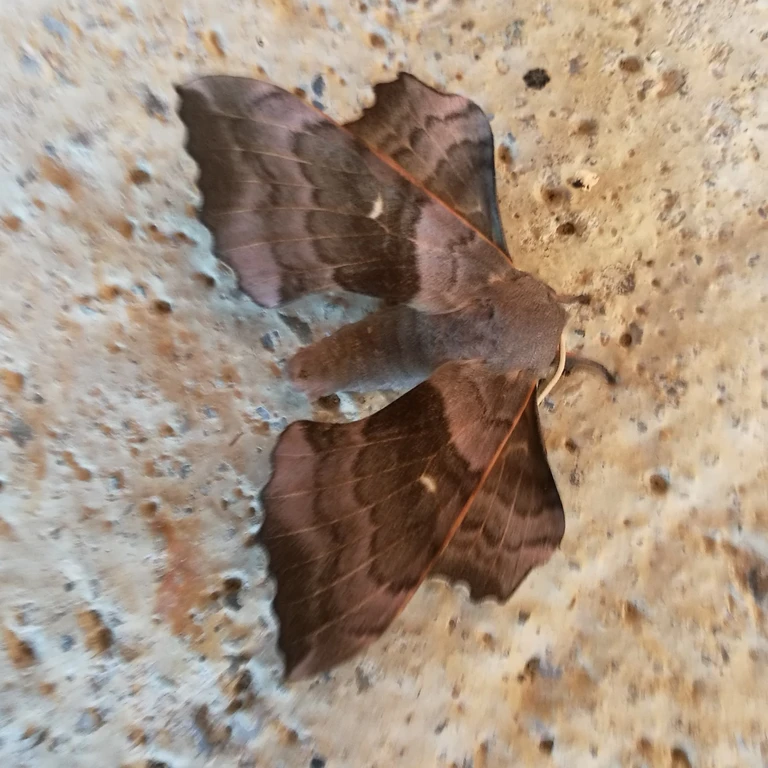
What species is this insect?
Laothoe populi
